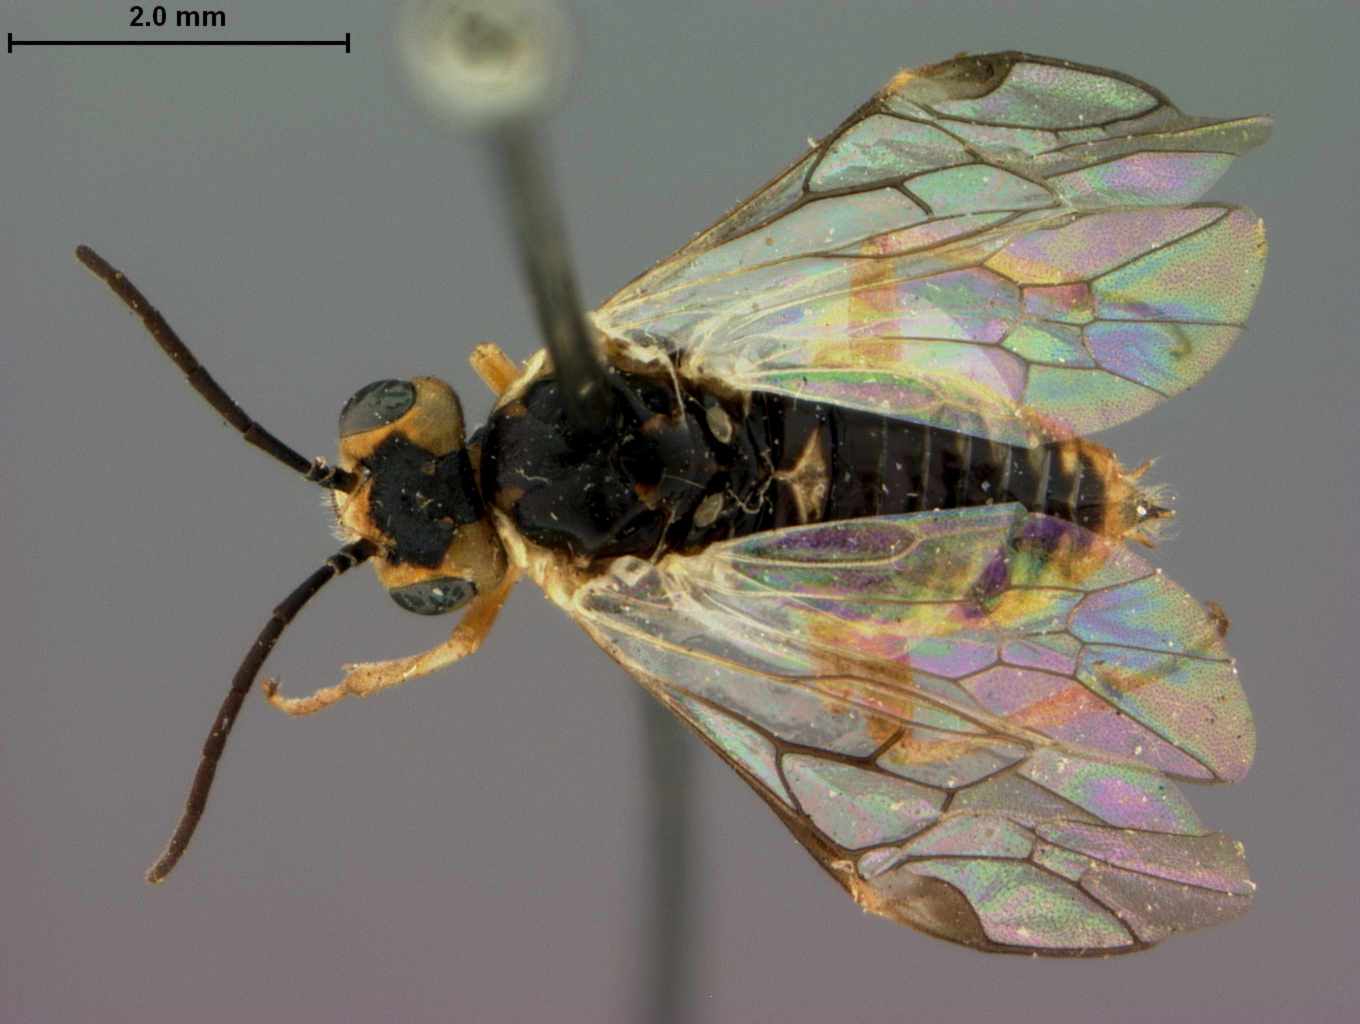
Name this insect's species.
Pontania nevadensis
